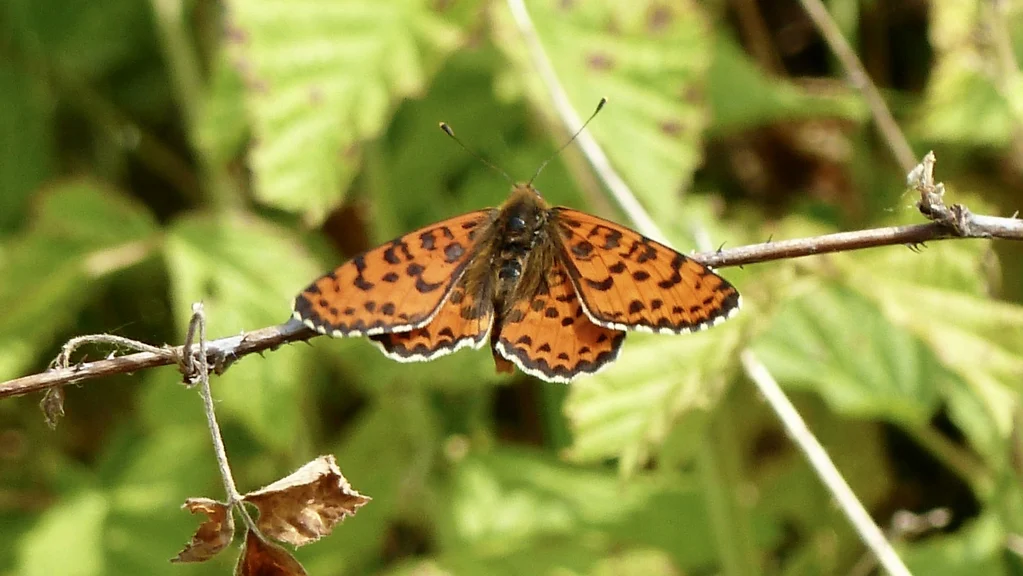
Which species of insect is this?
Melitaea didyma
